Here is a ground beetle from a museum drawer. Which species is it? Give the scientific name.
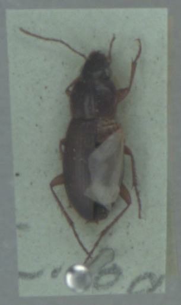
Calathus mollis
